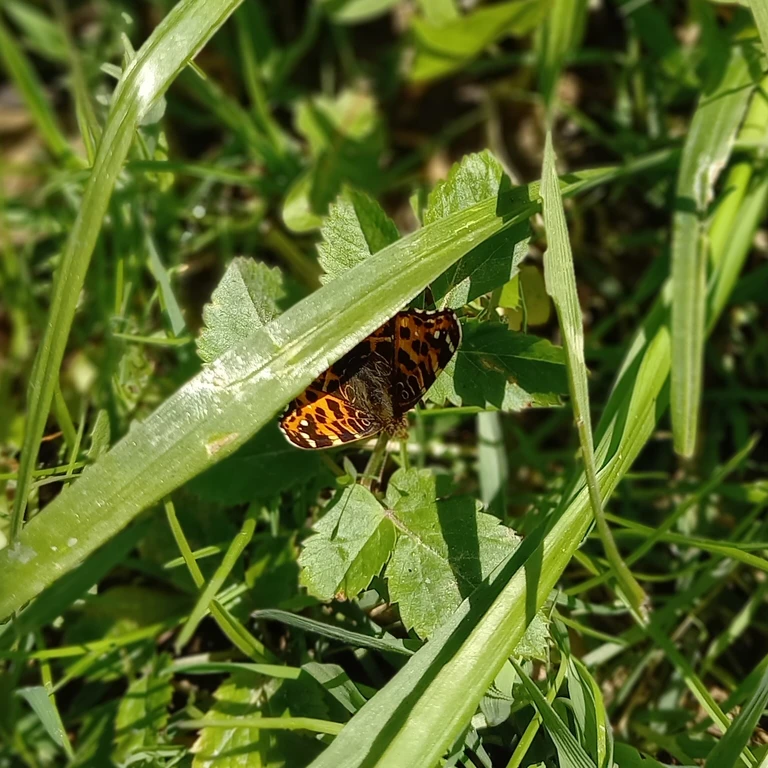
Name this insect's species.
Araschnia levana
